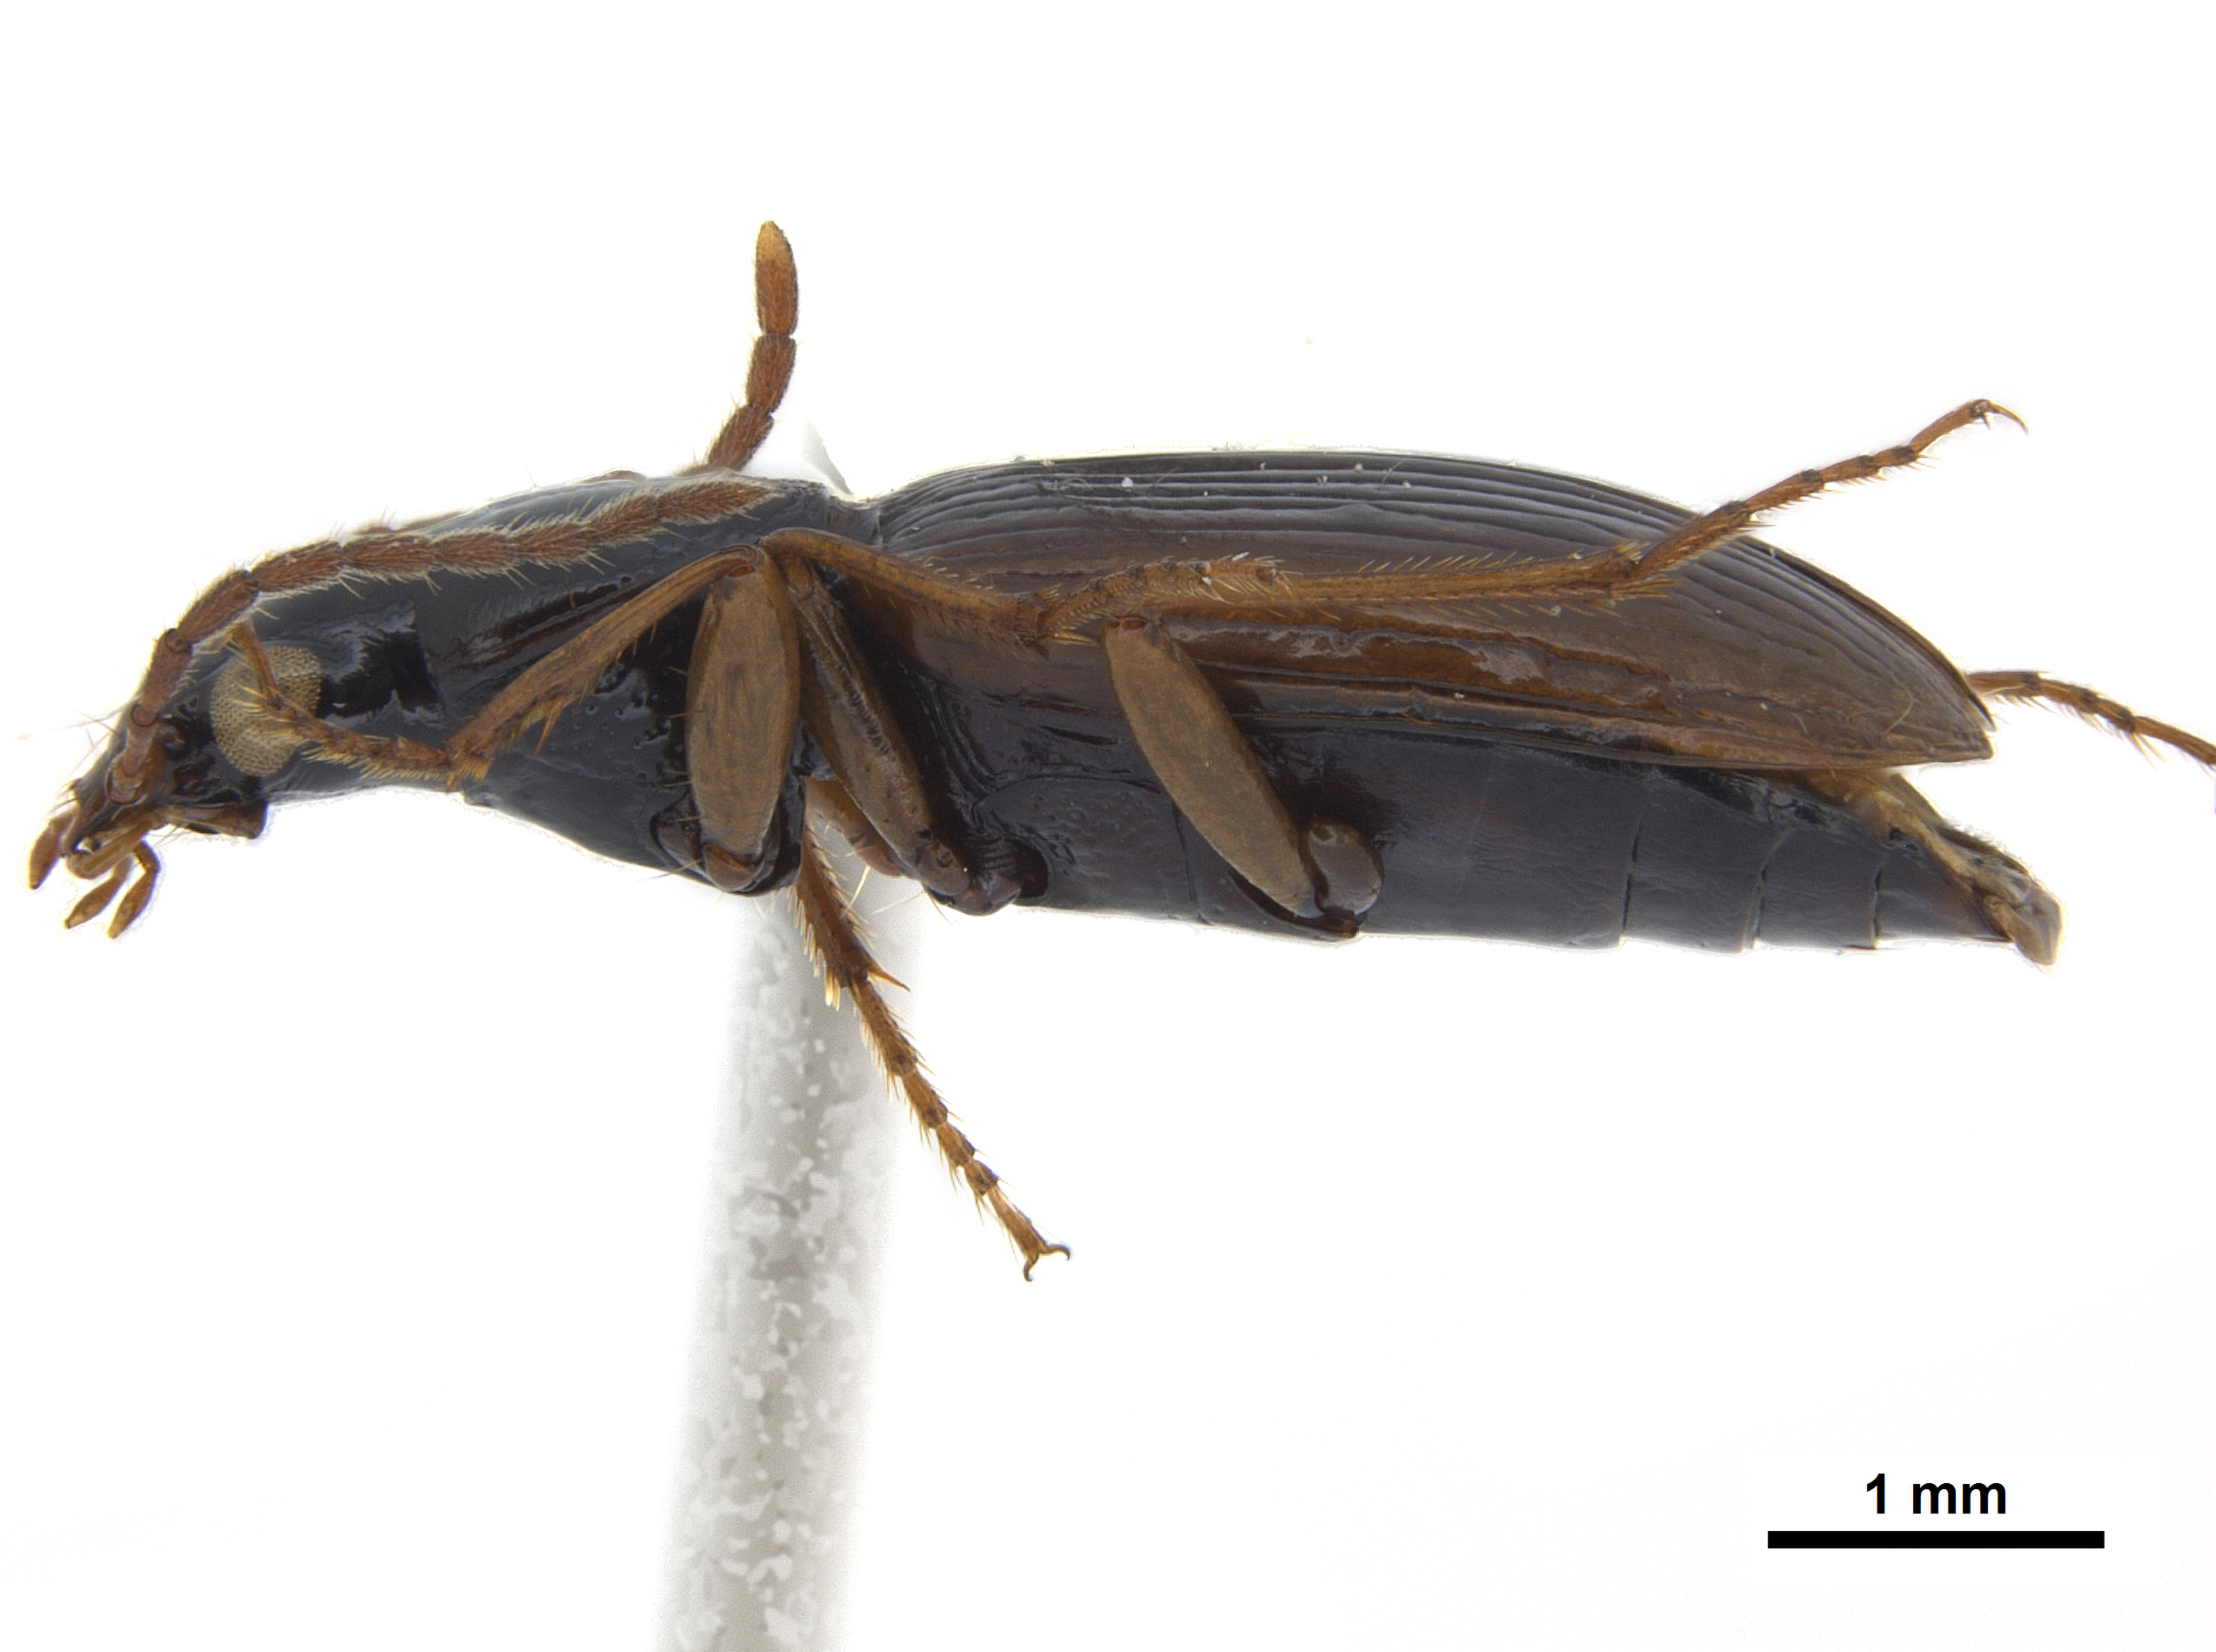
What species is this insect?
Atranus pubescens
